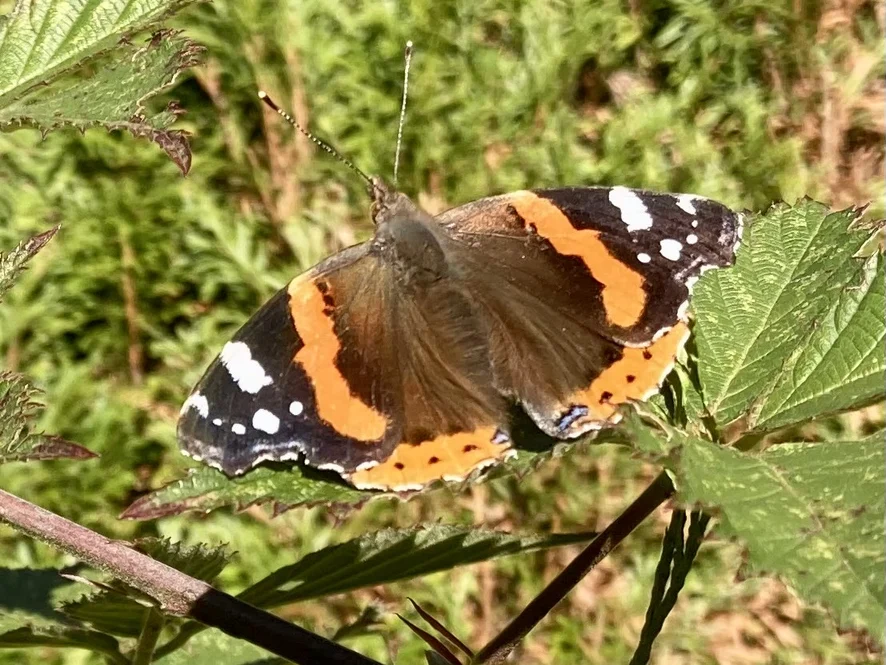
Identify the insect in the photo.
Vanessa atalanta
